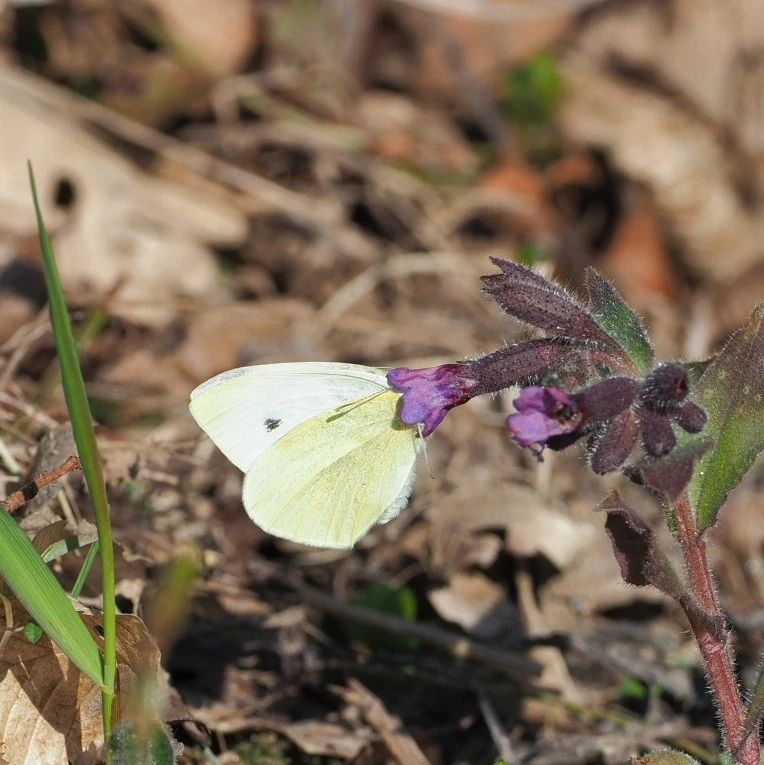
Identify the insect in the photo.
Pieris rapae
